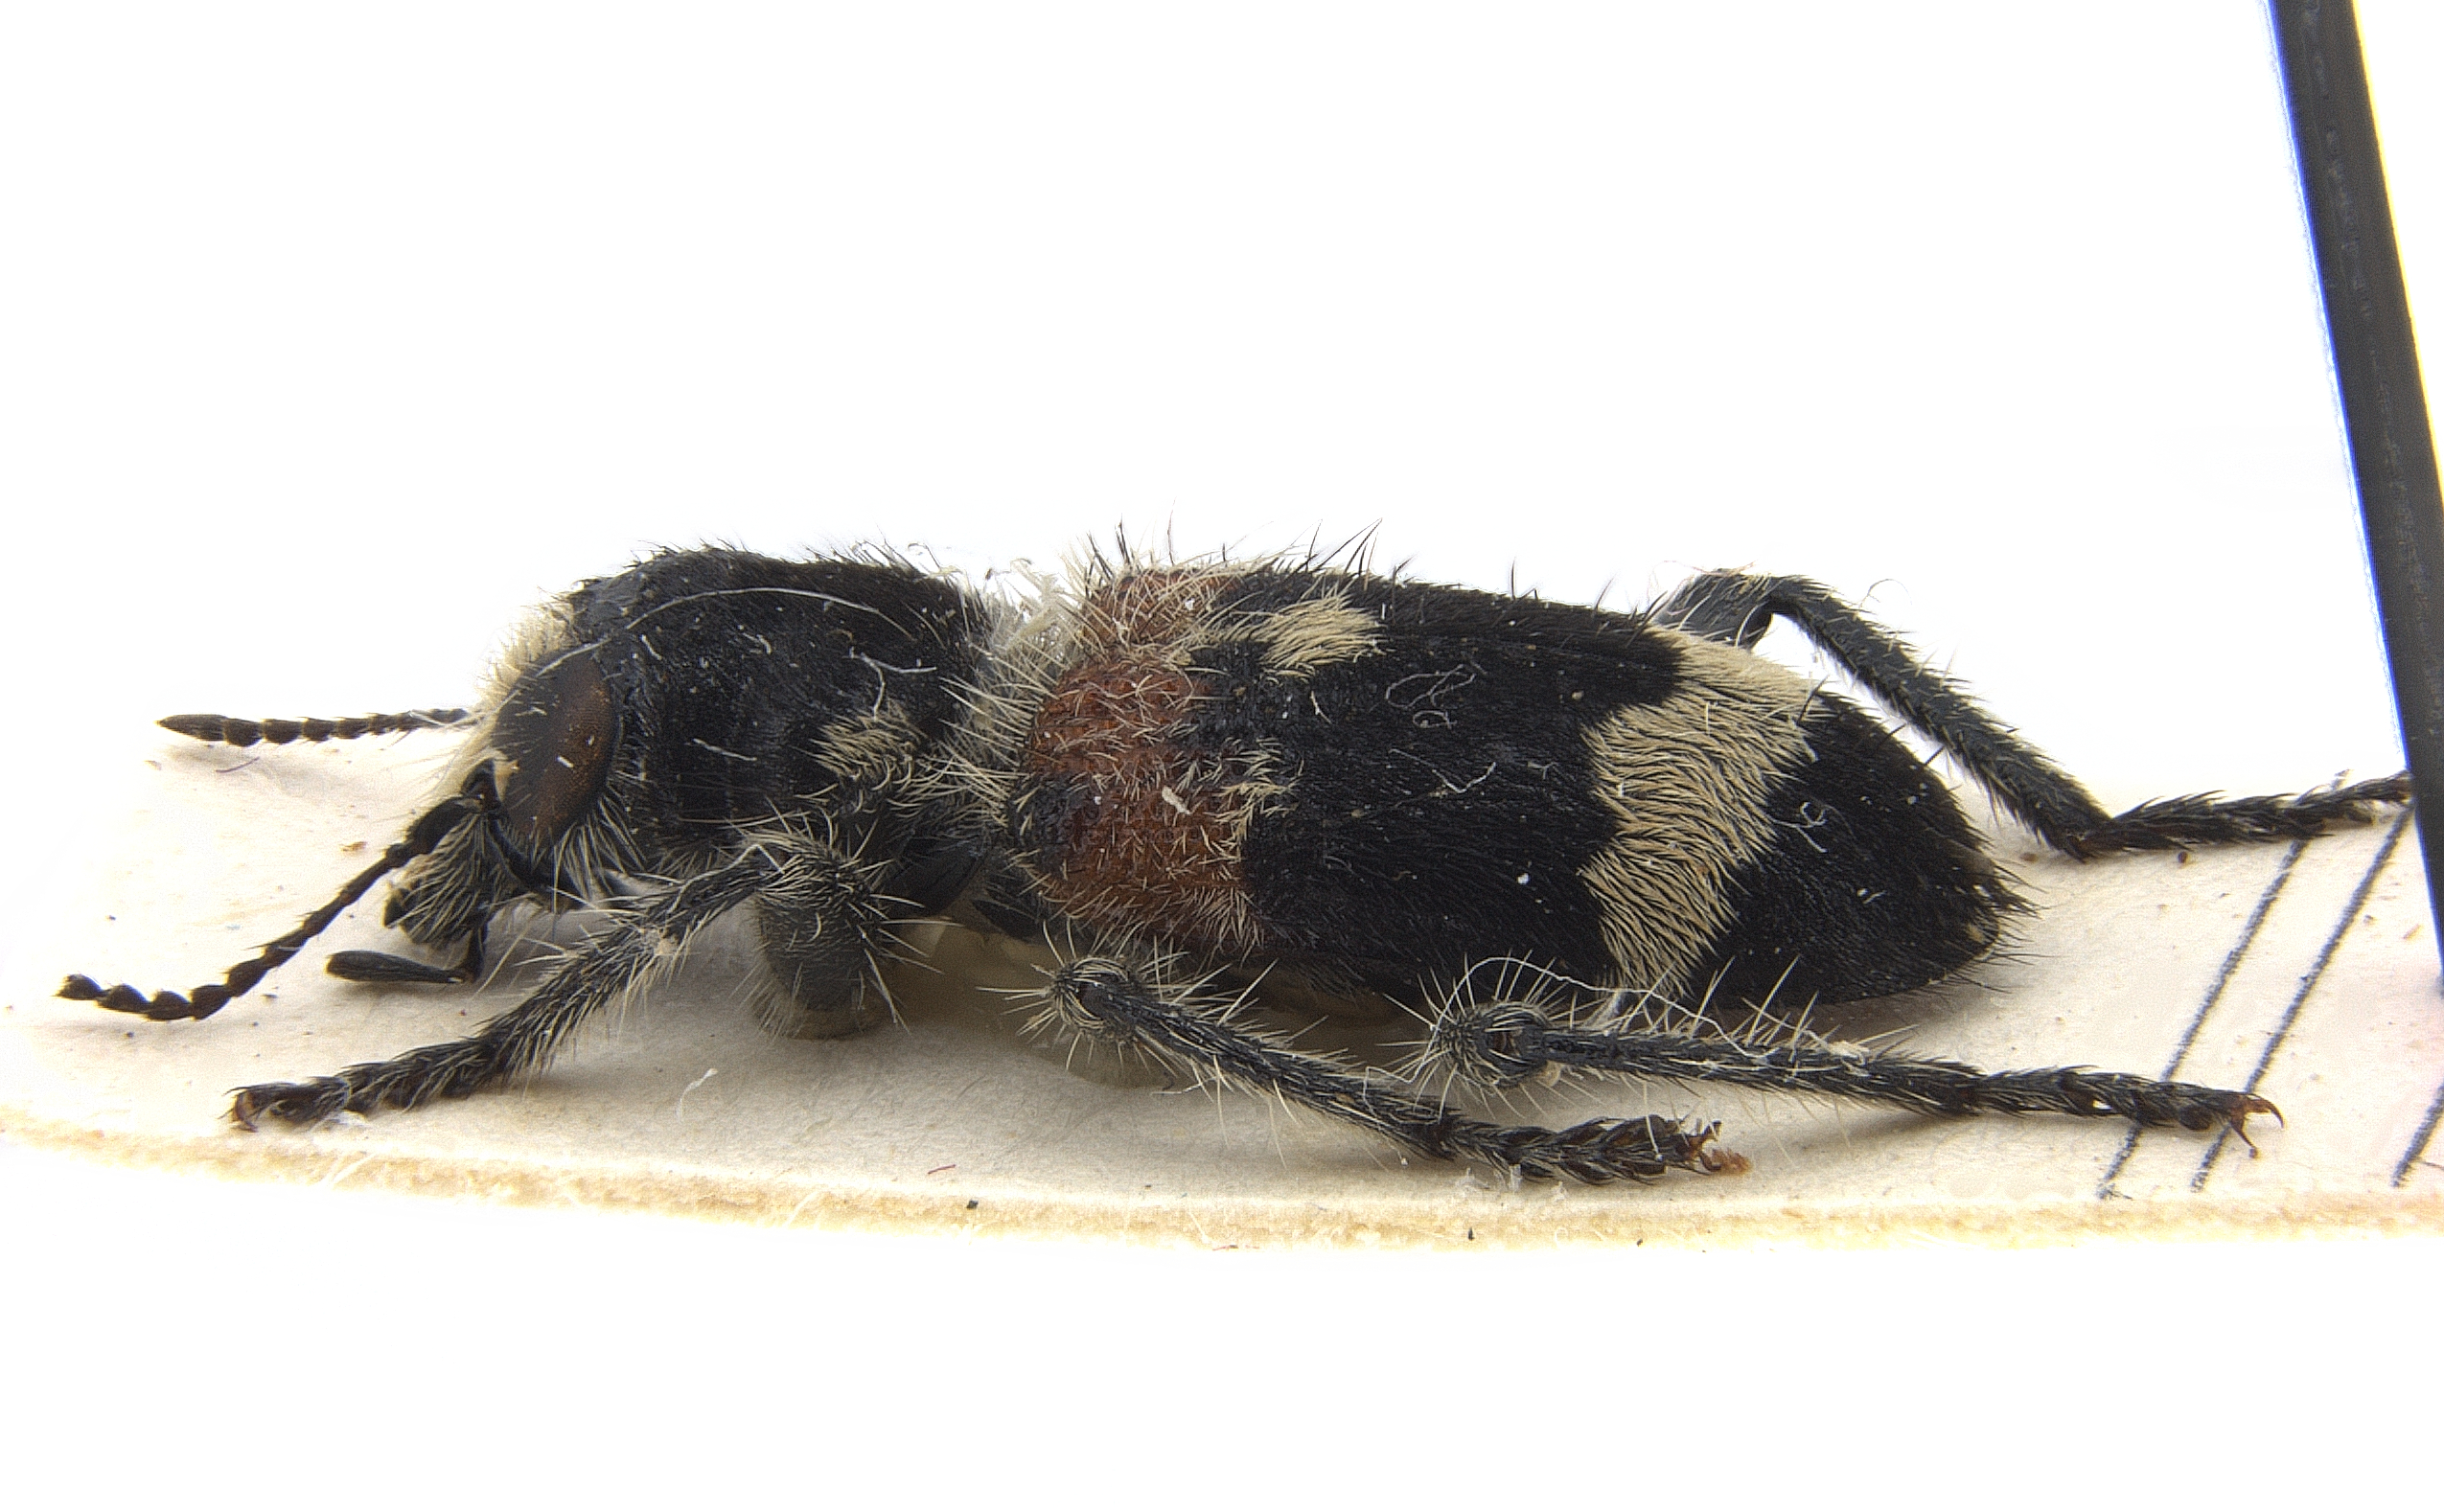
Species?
Clerus mutillarius
